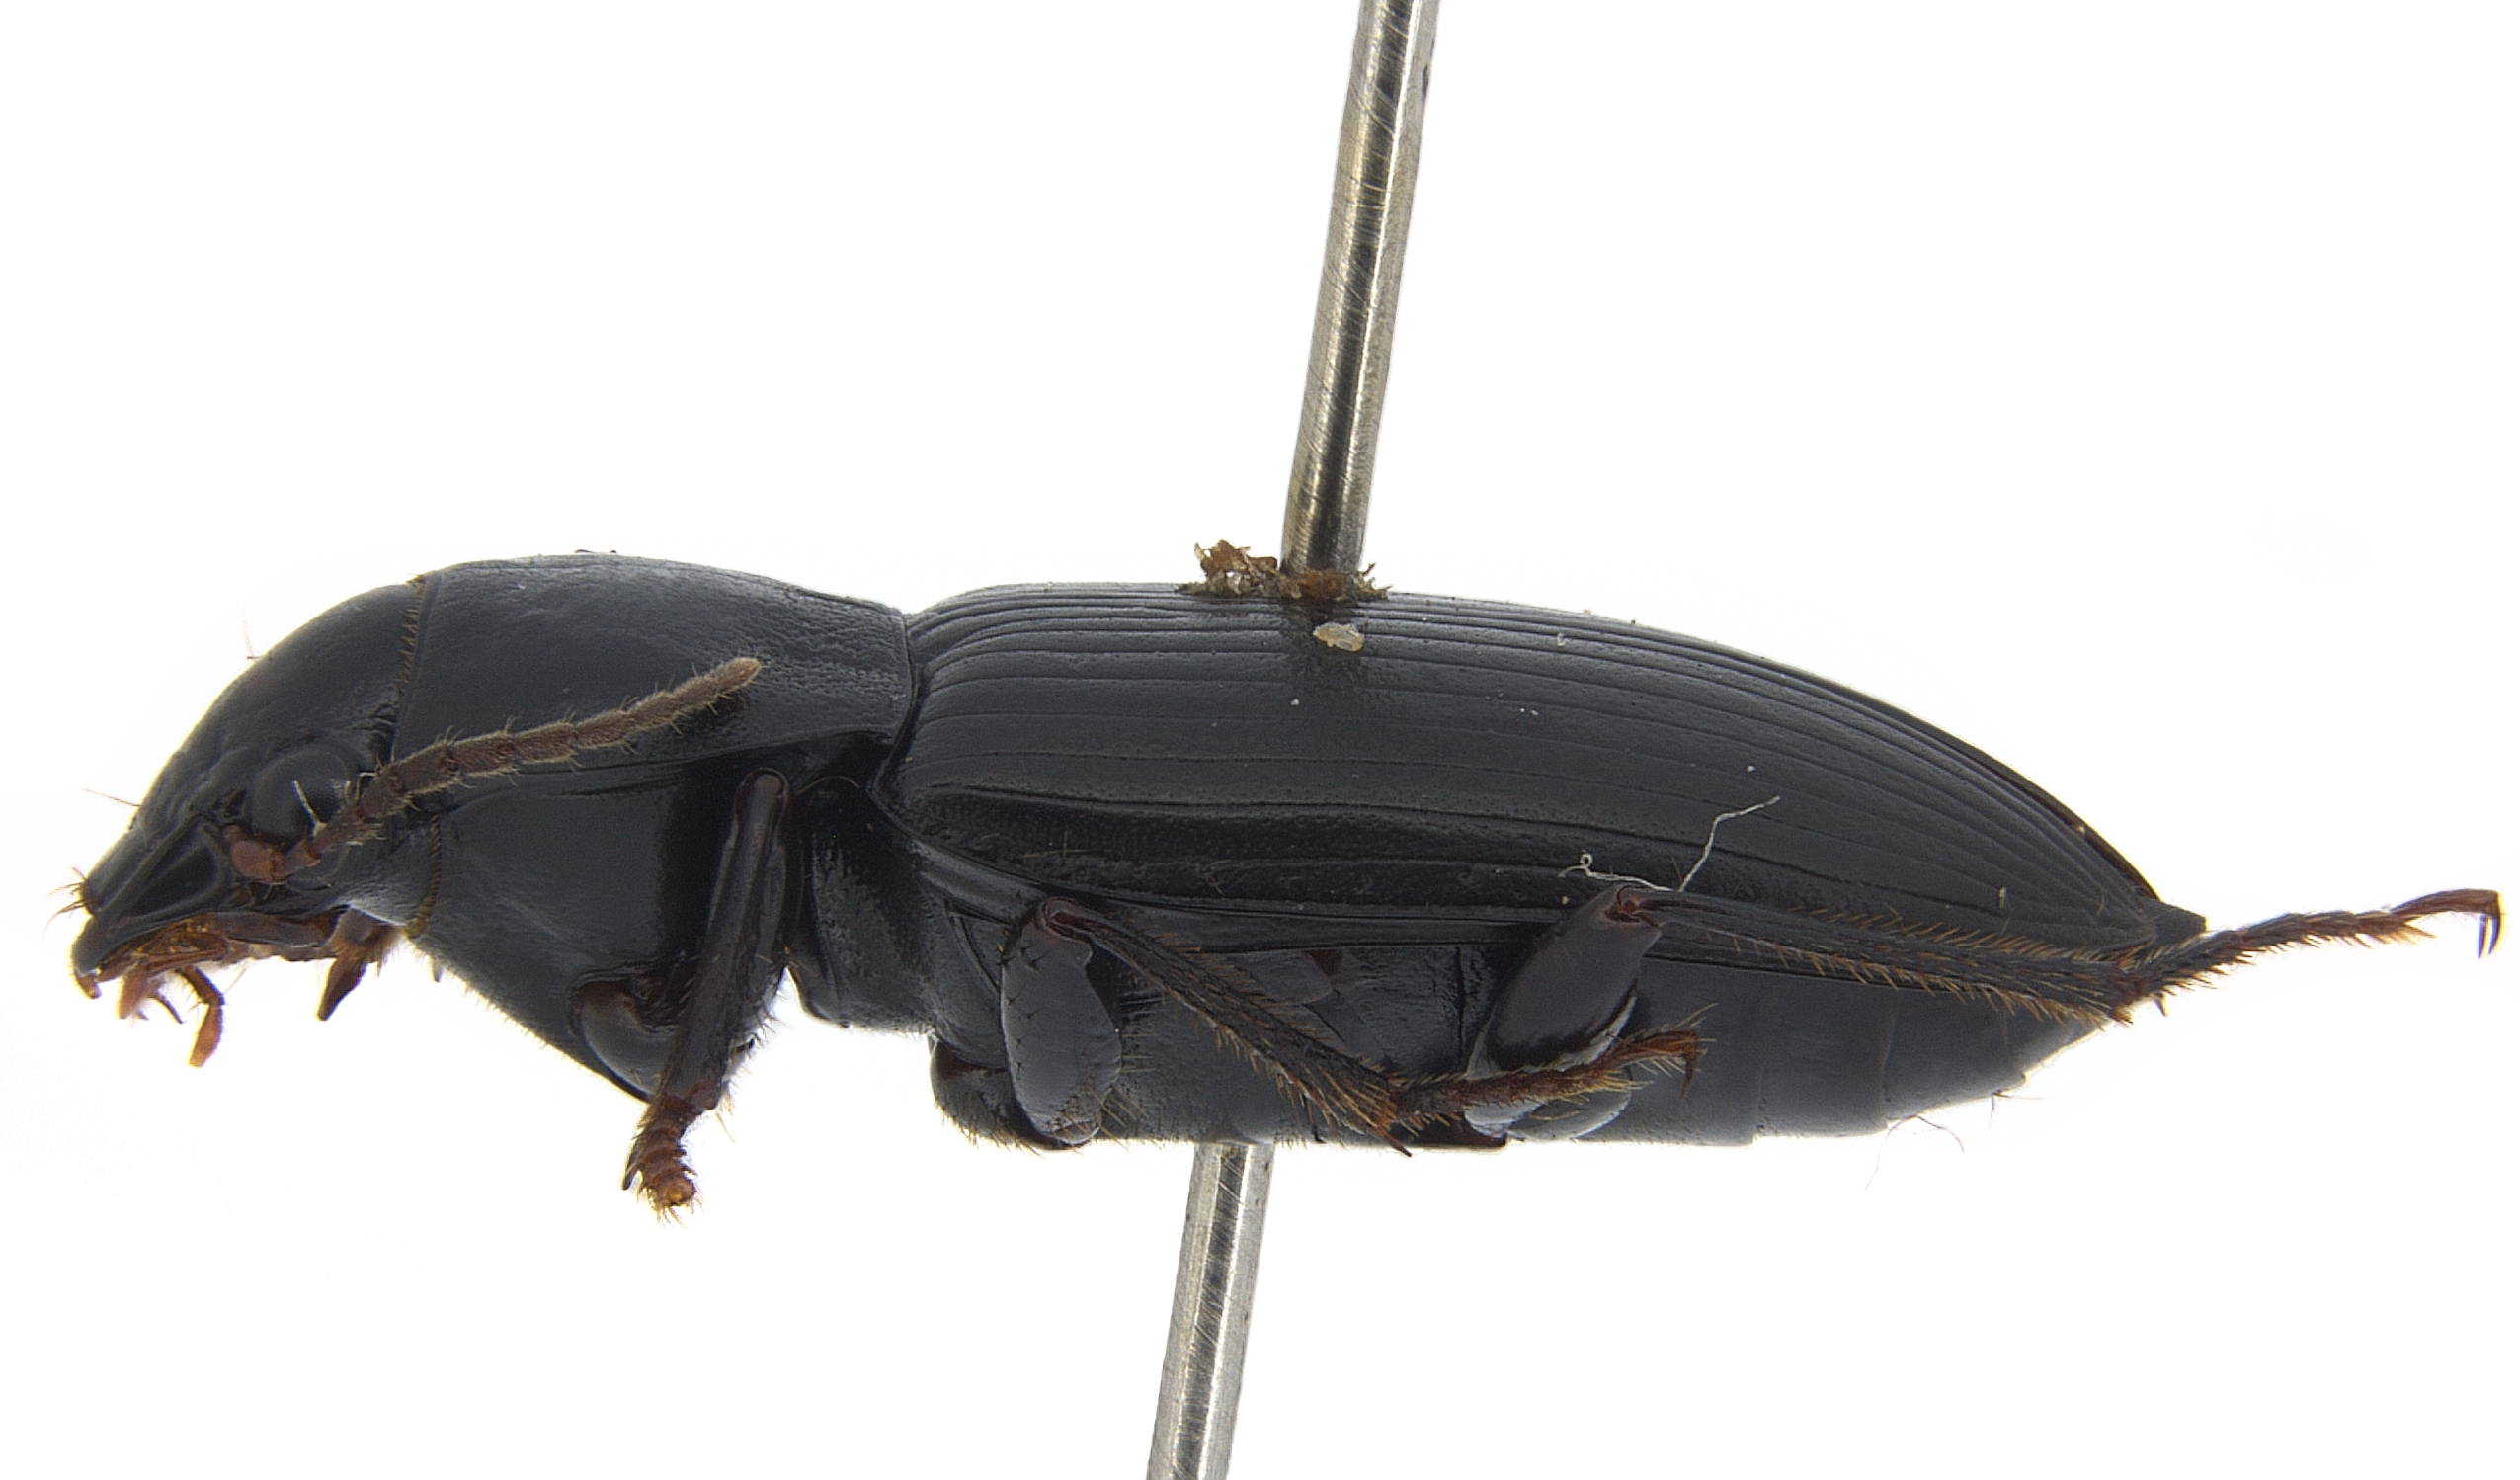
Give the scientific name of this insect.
Anisodactylus punctatipennis
